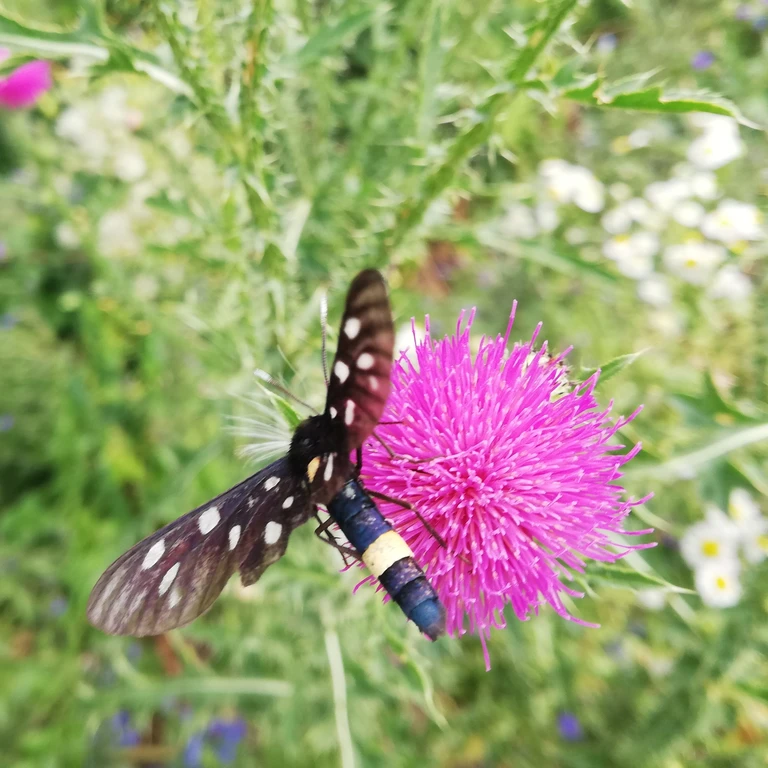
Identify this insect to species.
Amata phegea
